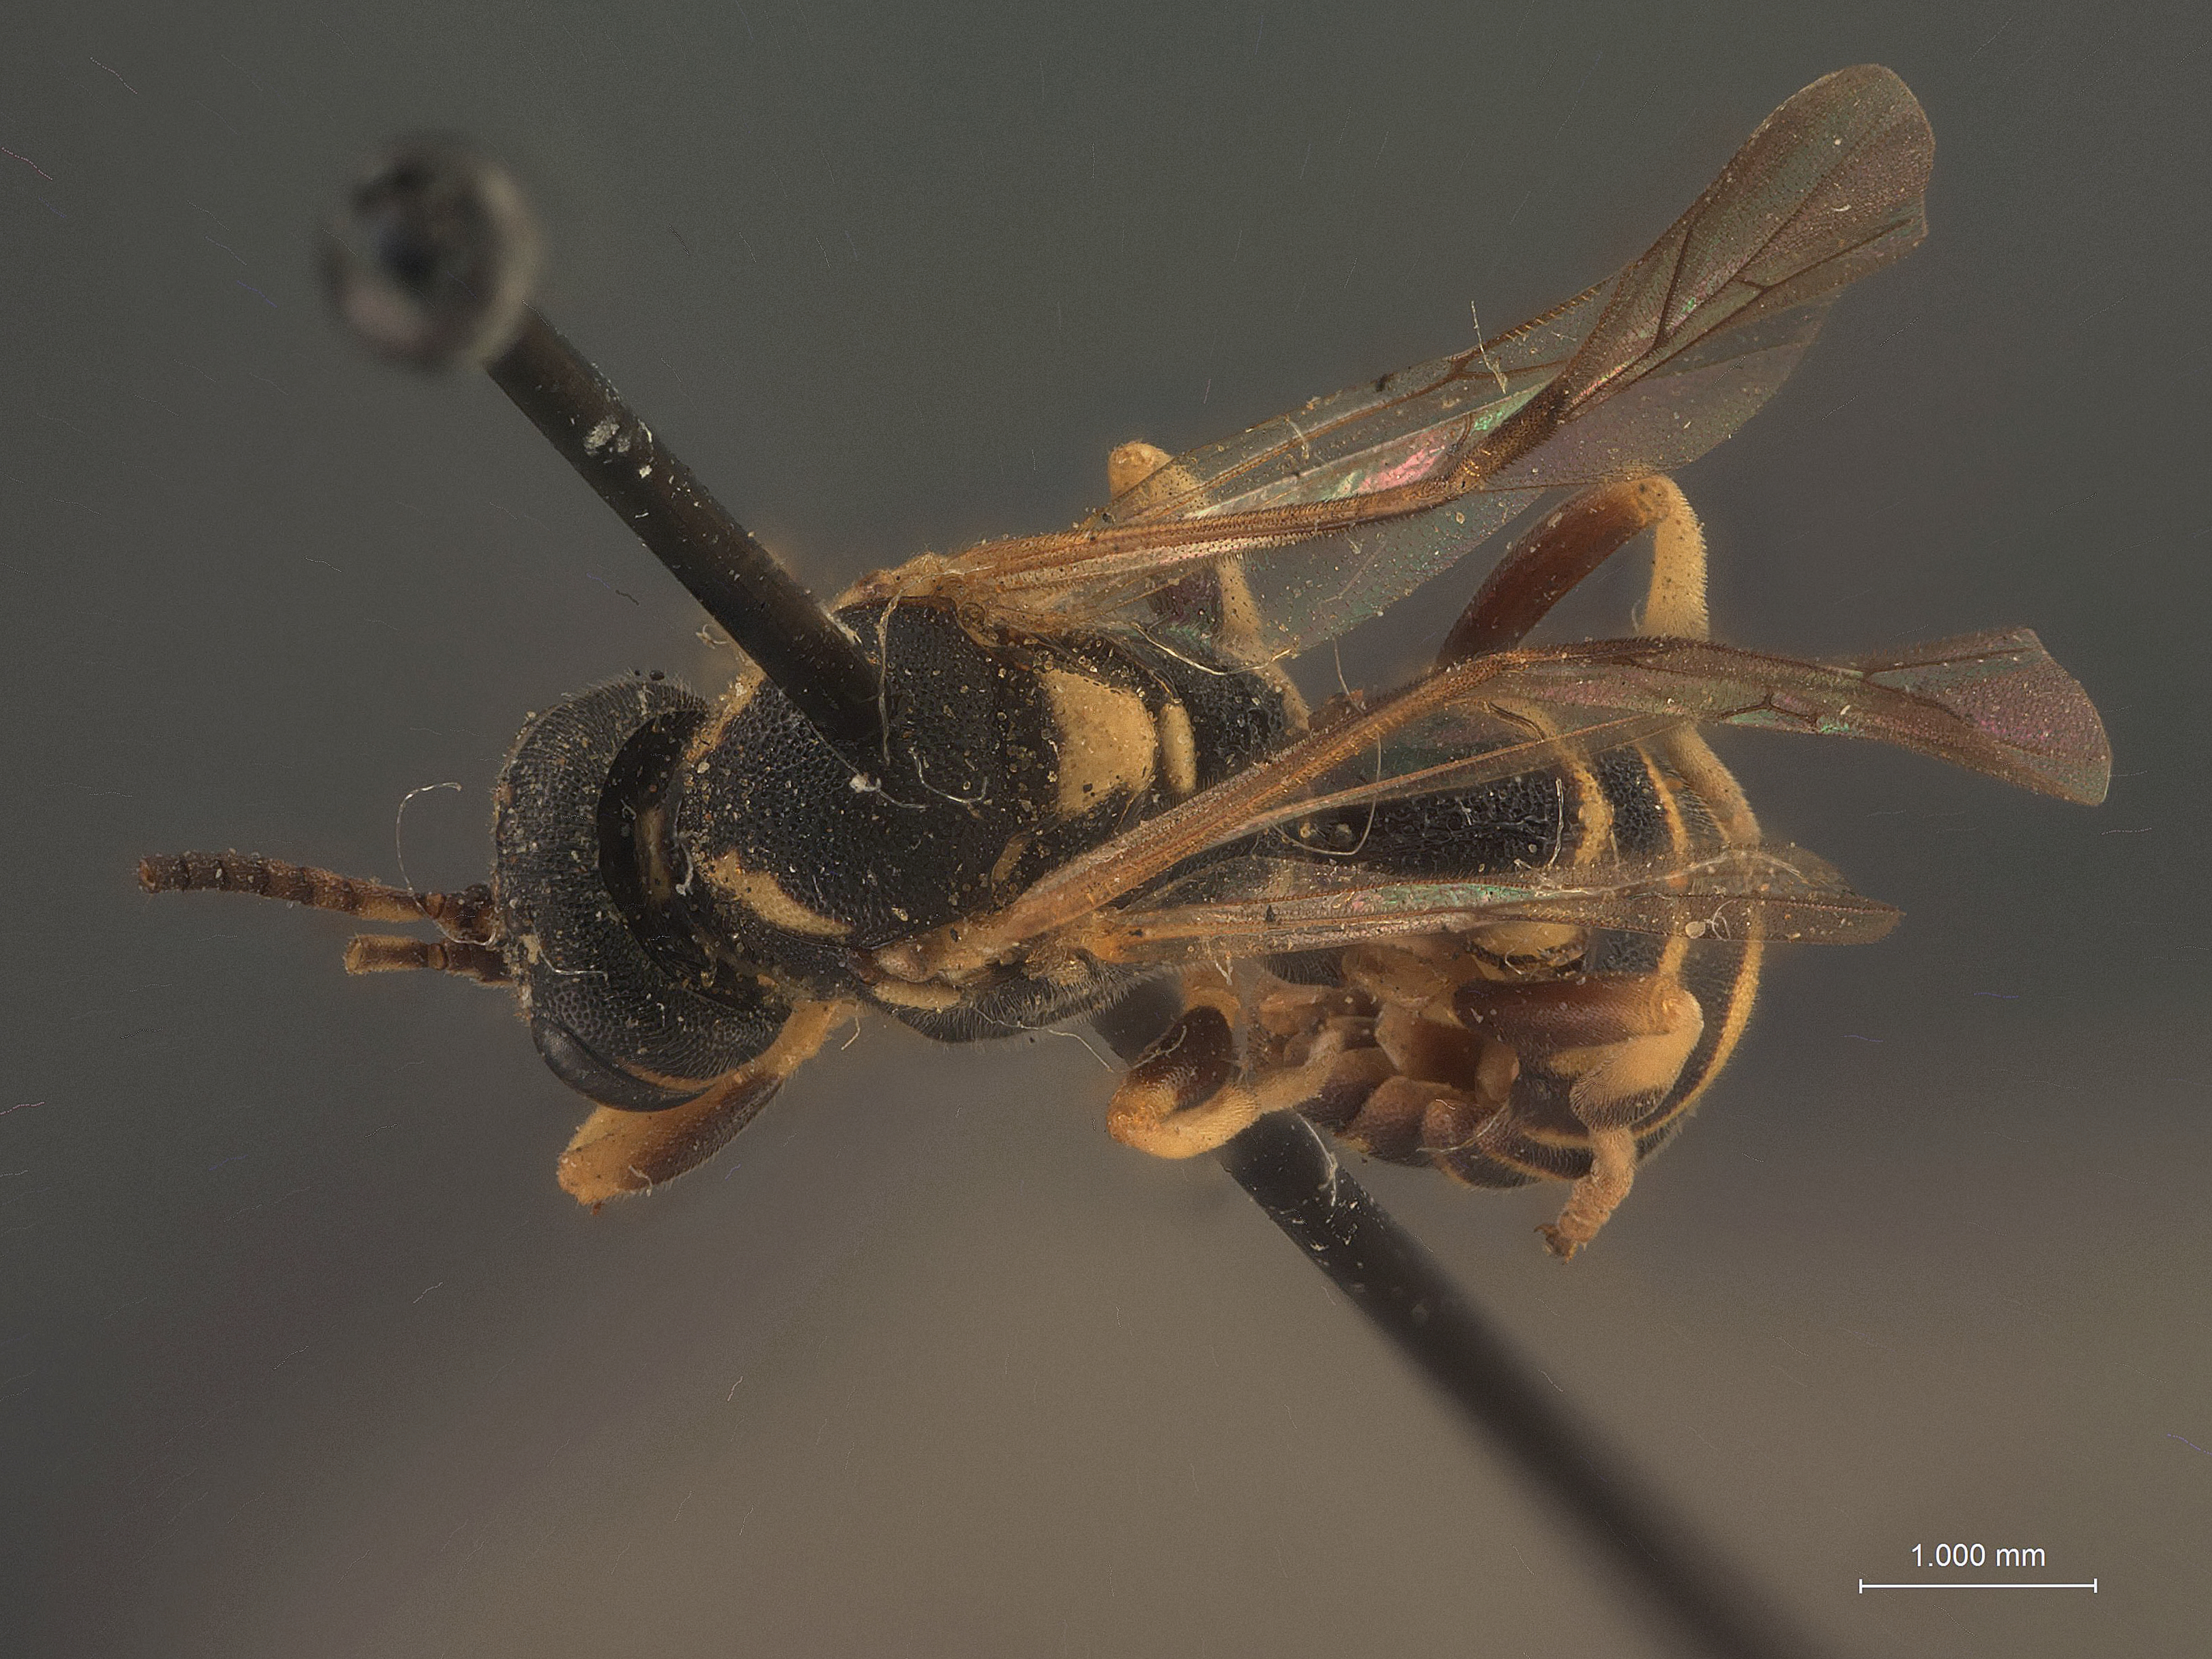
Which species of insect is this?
Exenterus affinis
